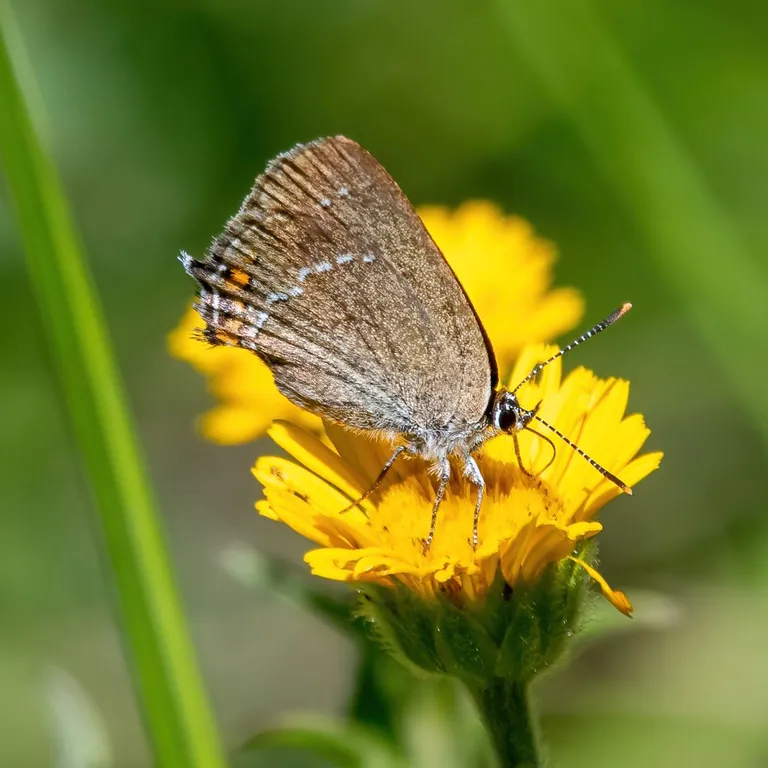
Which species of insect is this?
Satyrium acaciae (also Strymon acaciae)
